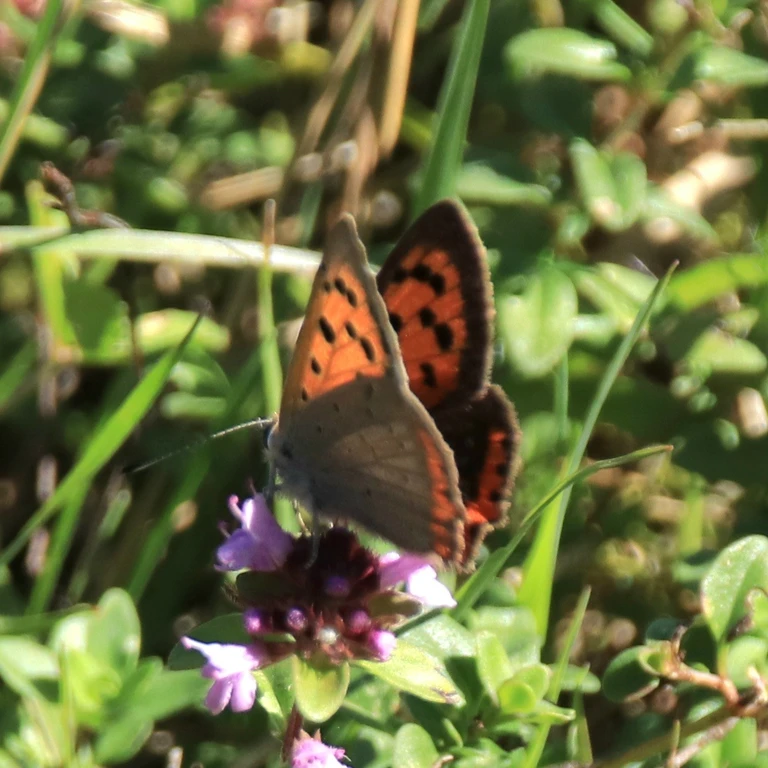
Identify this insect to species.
Lycaena phlaeas
